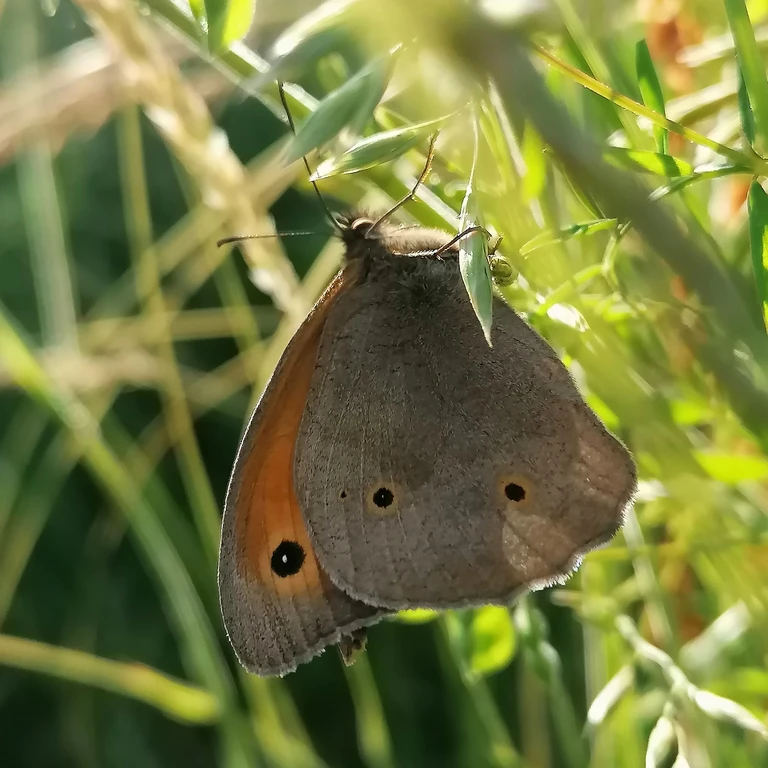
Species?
Maniola jurtina
